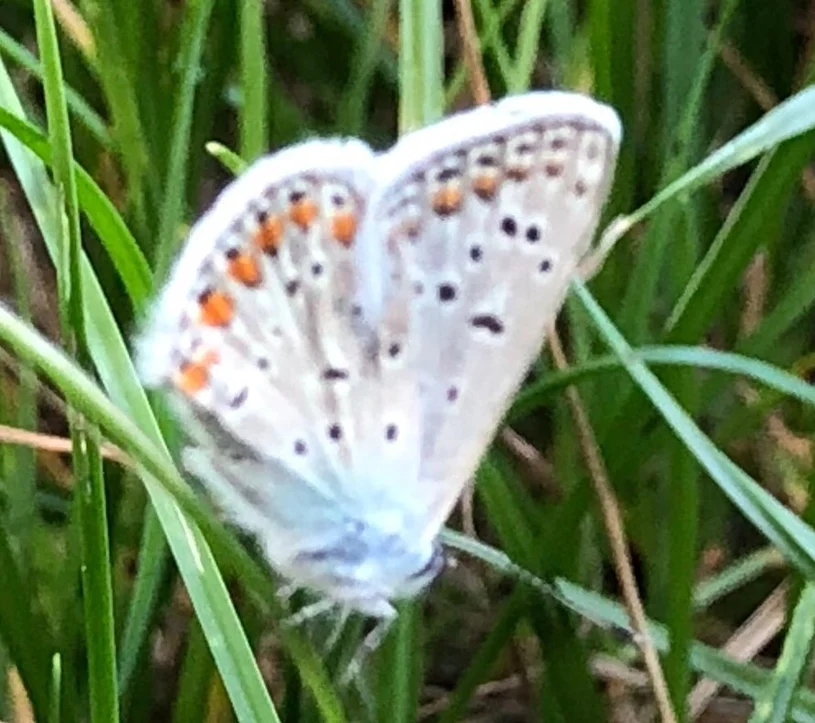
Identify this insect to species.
Polyommatus icarus
